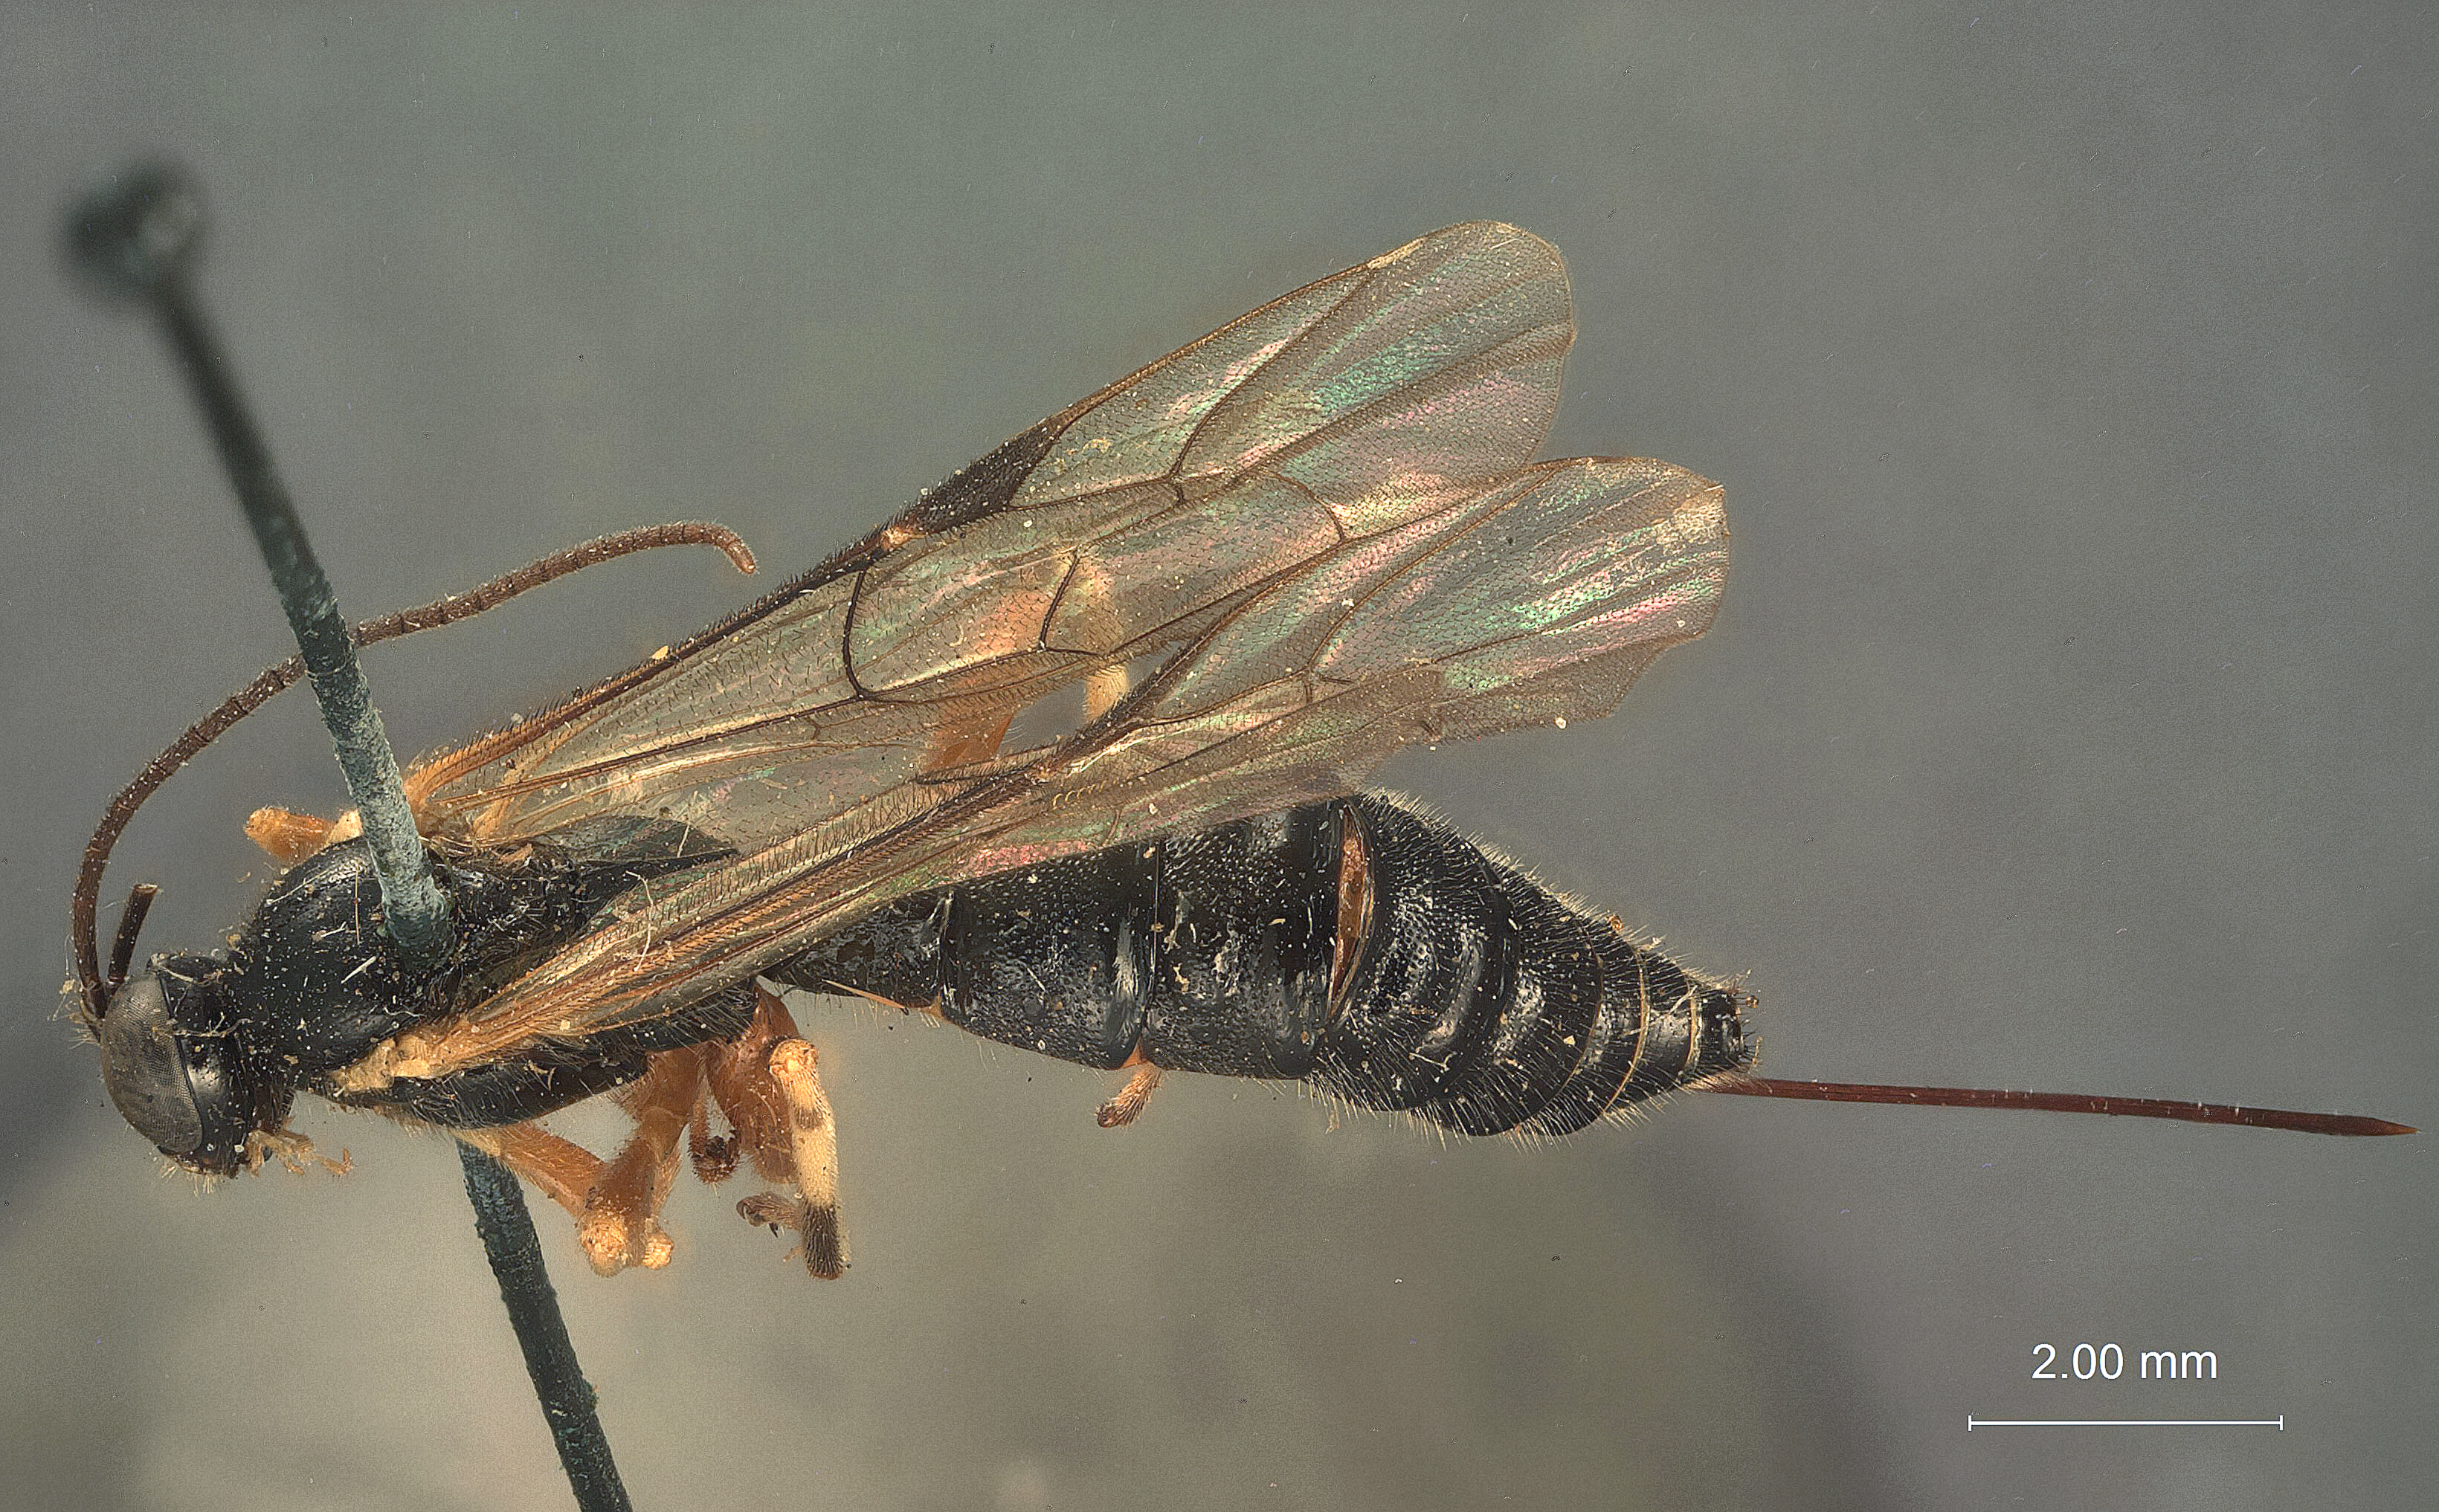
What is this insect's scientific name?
Epiurus persimilis
